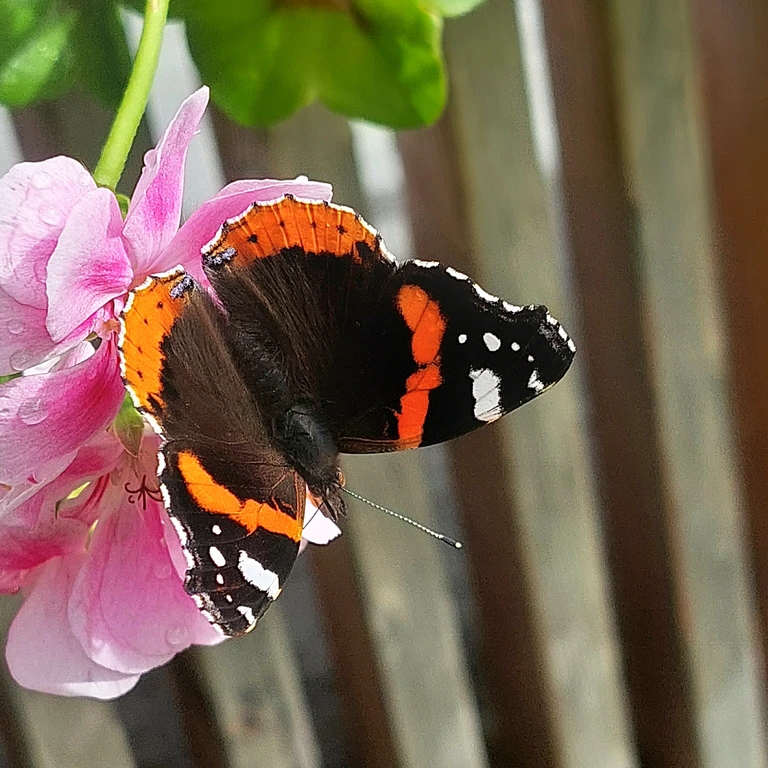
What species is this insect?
Vanessa atalanta
